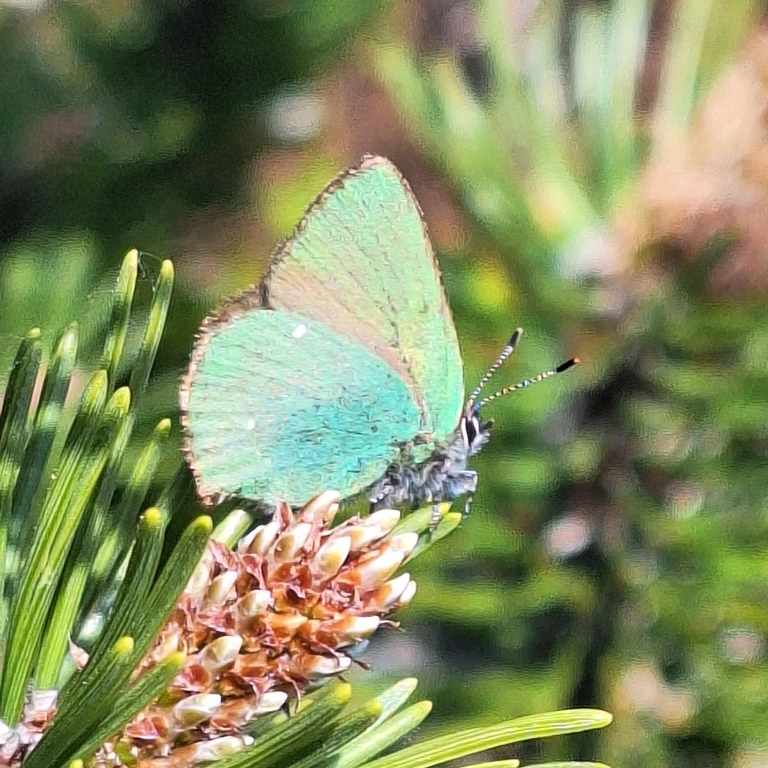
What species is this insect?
Callophrys rubi
